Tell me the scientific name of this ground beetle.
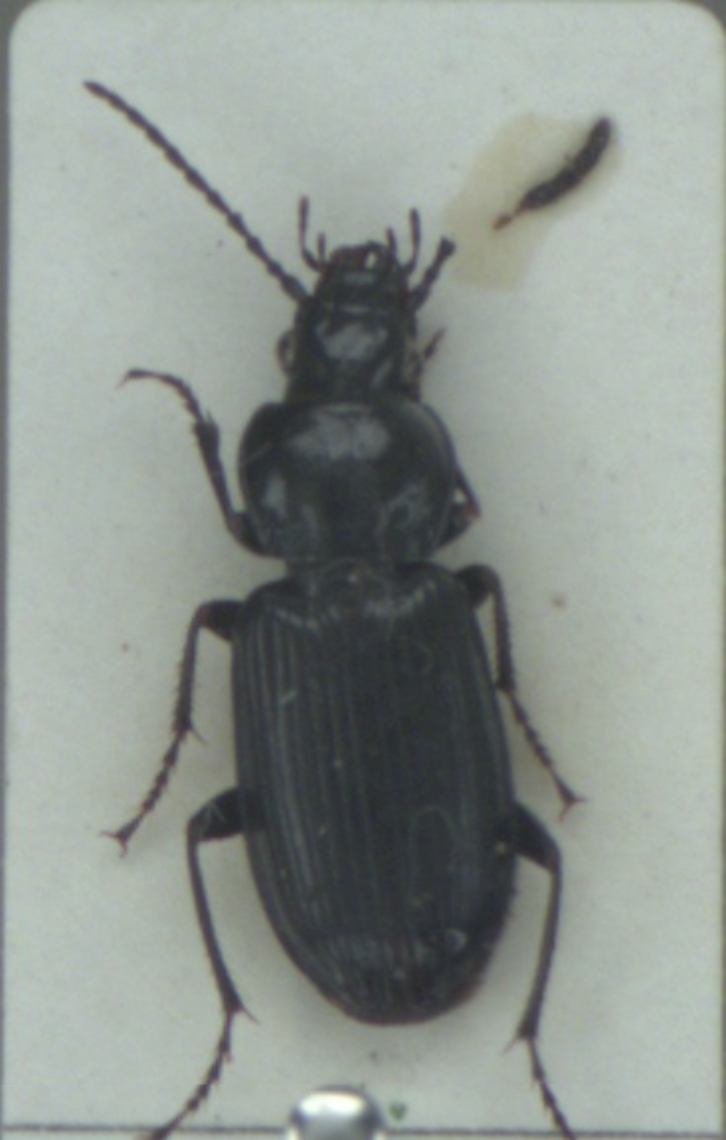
Pterostichus nigrita
